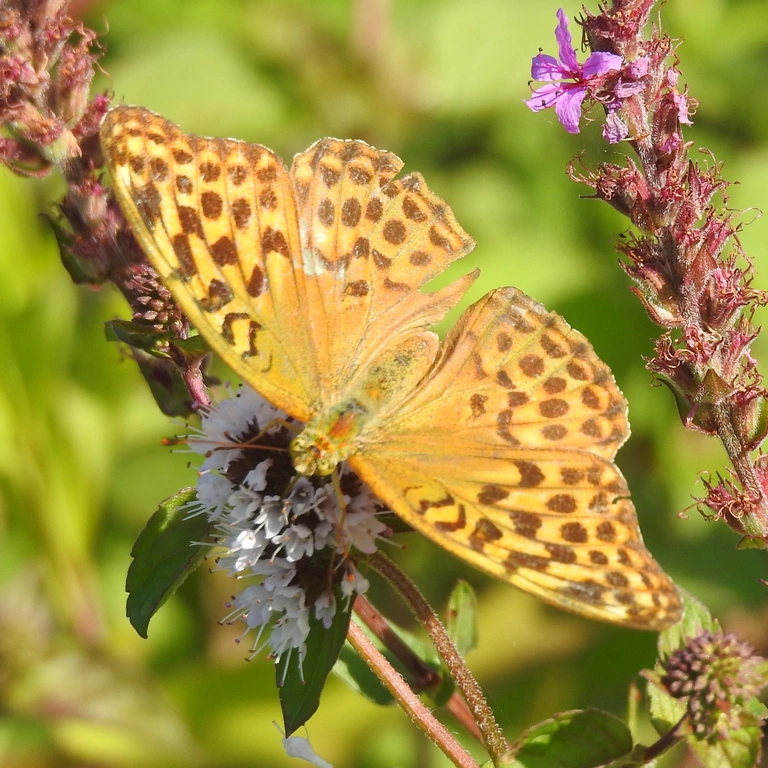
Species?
Argynnis paphia
